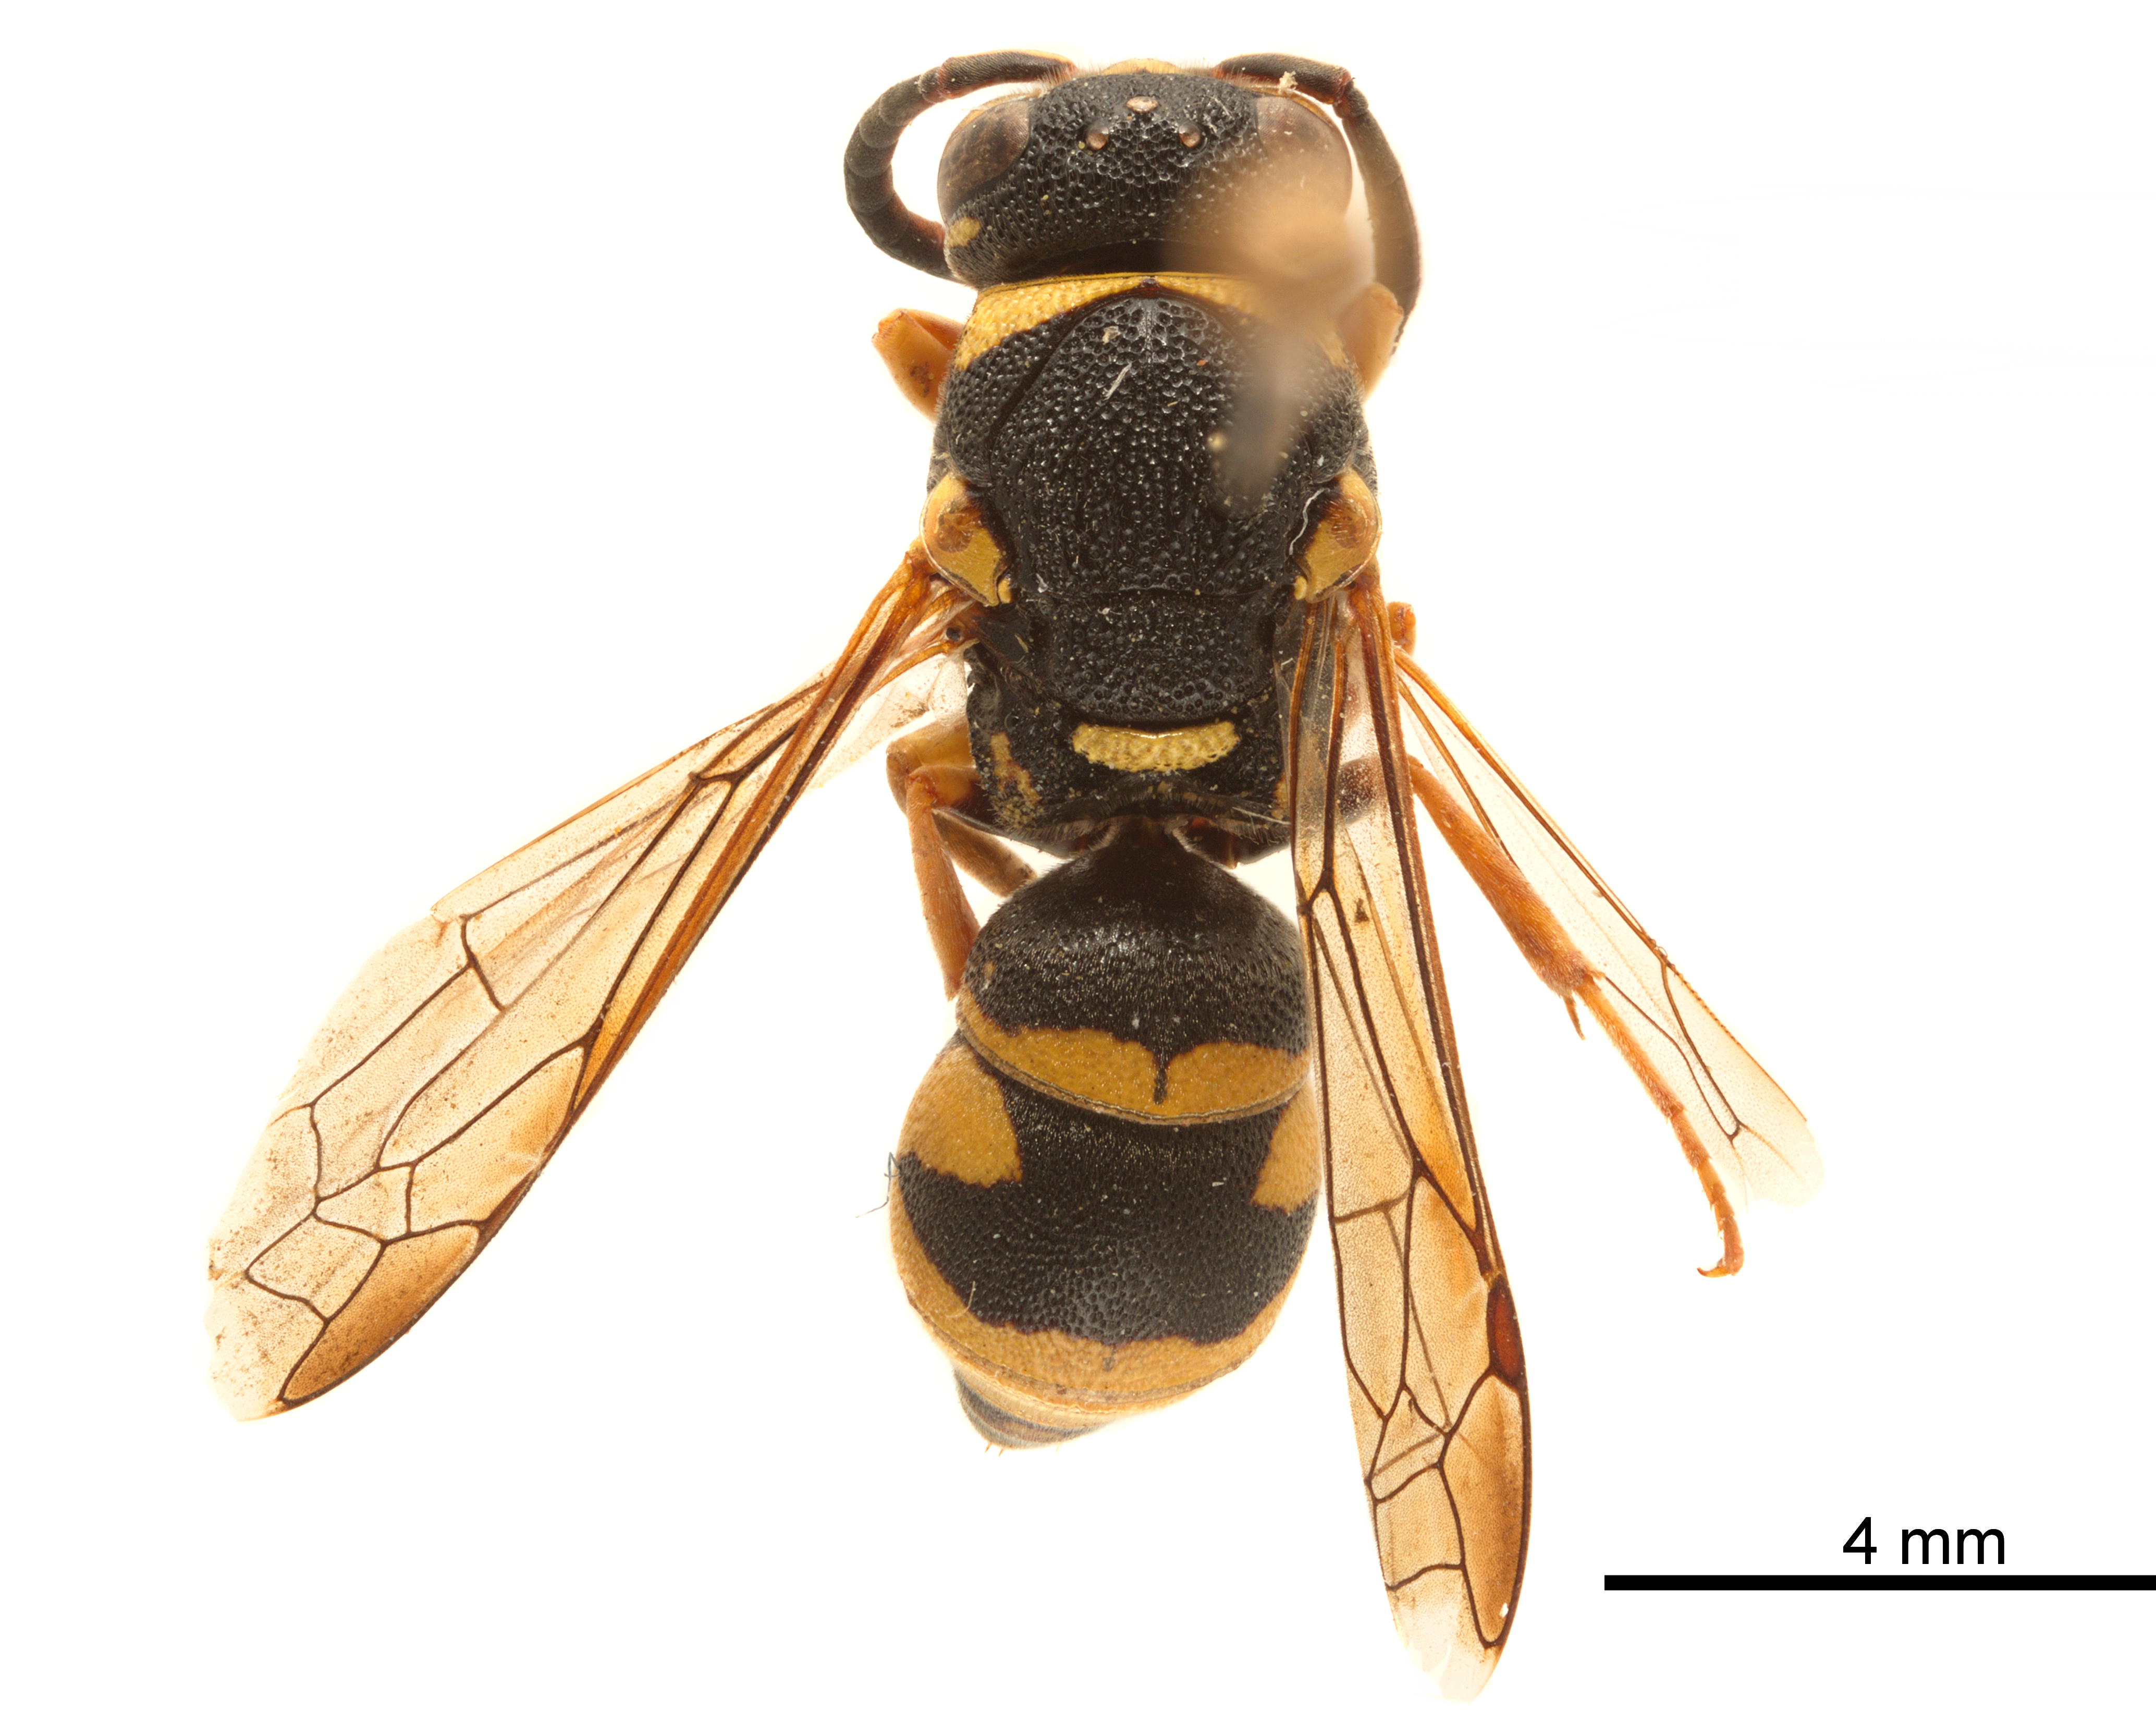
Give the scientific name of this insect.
Syneuodynerus egregius
